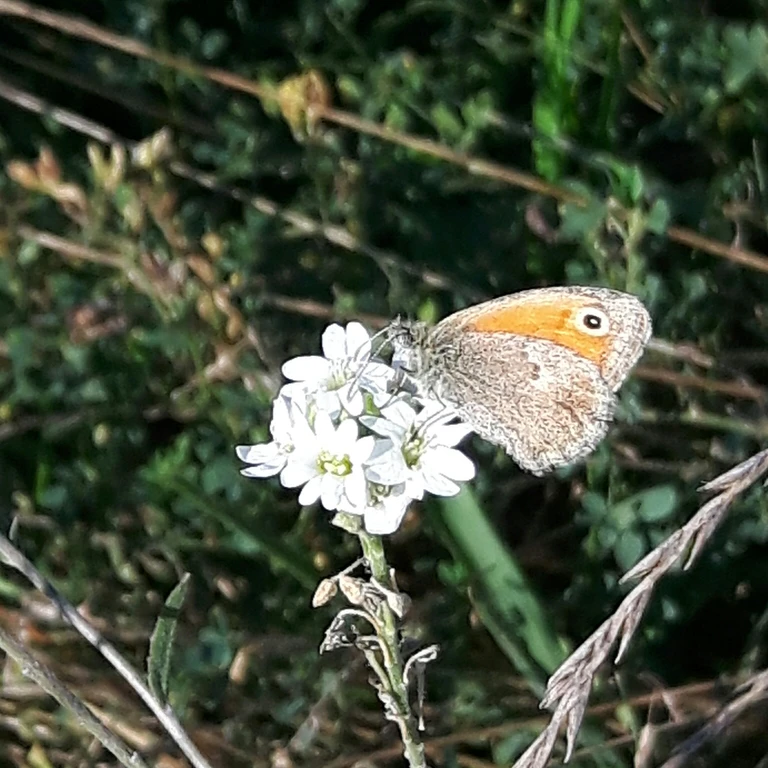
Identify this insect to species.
Coenonympha pamphilus
